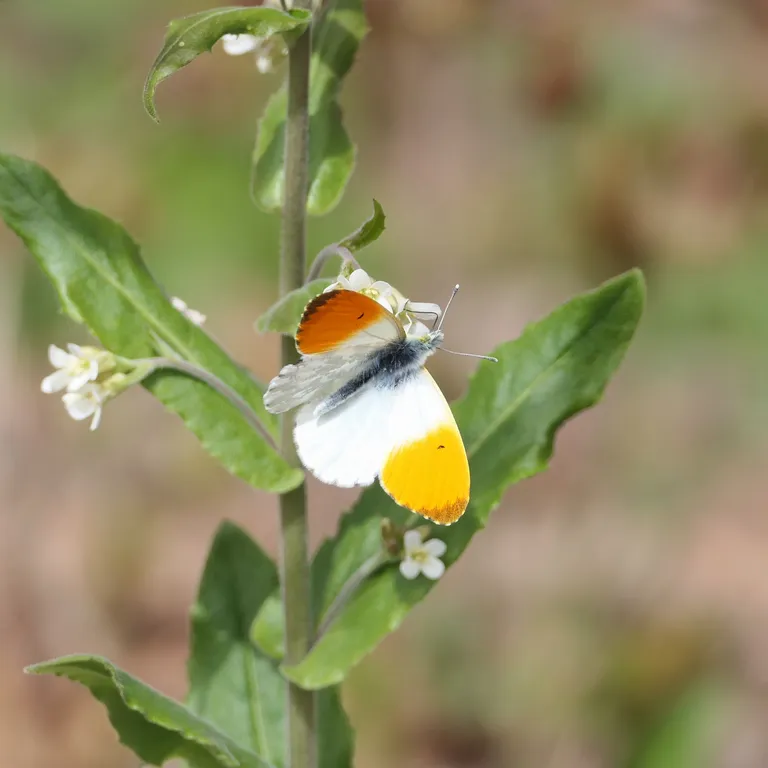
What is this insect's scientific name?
Anthocharis cardamines
